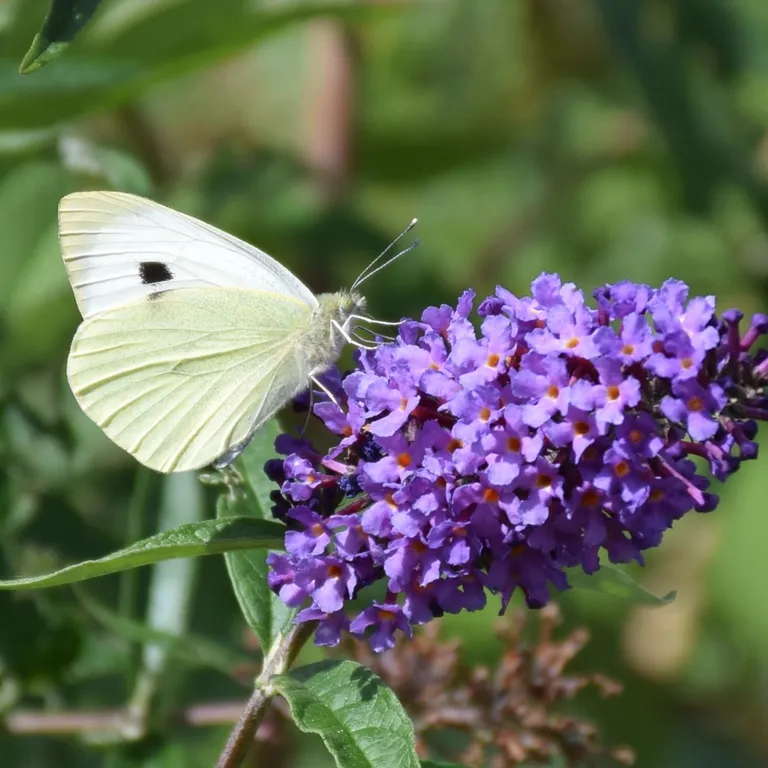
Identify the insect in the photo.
Pieris brassicae
